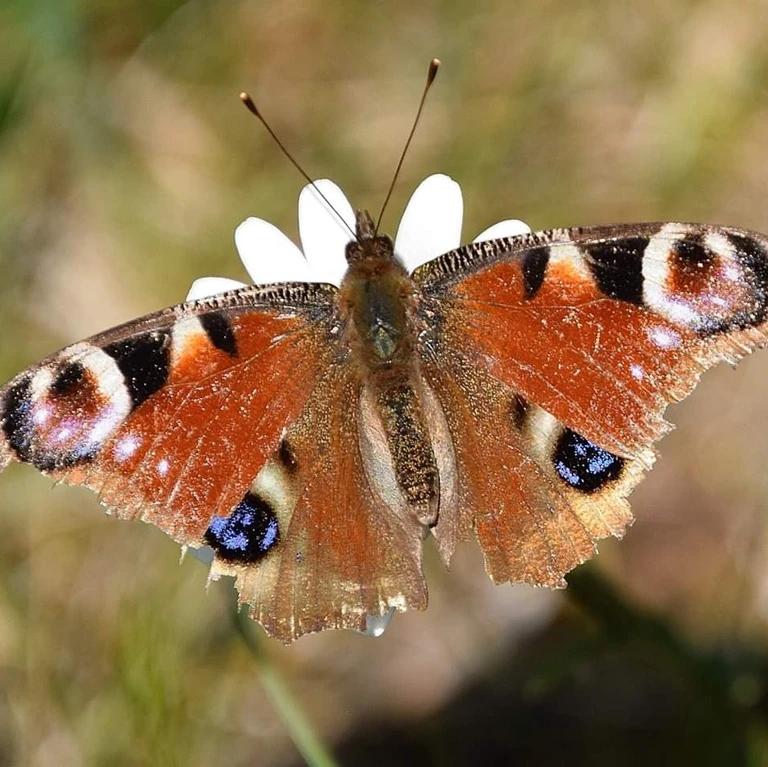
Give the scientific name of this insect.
Aglais io
